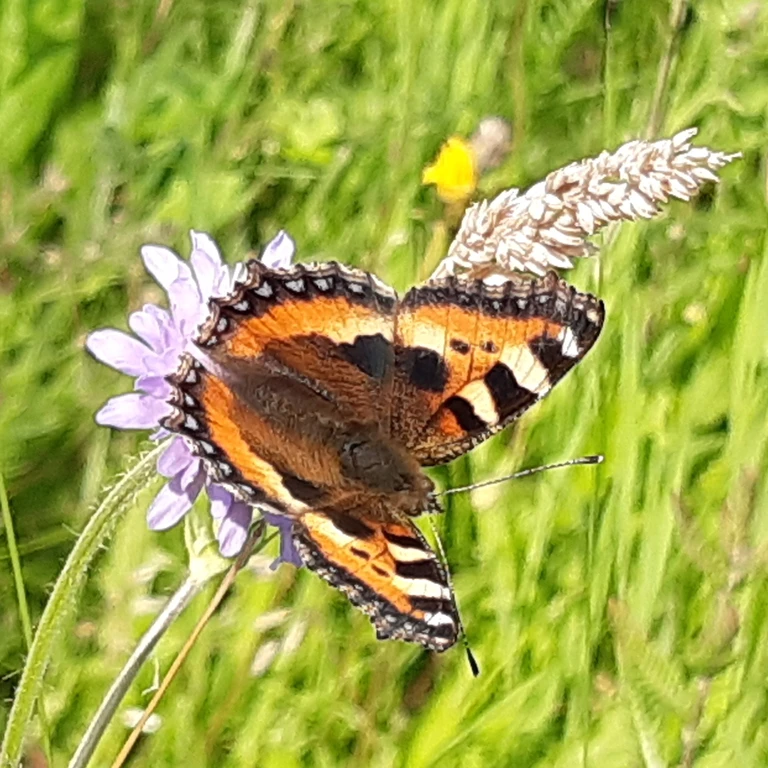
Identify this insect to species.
Aglais urticae
